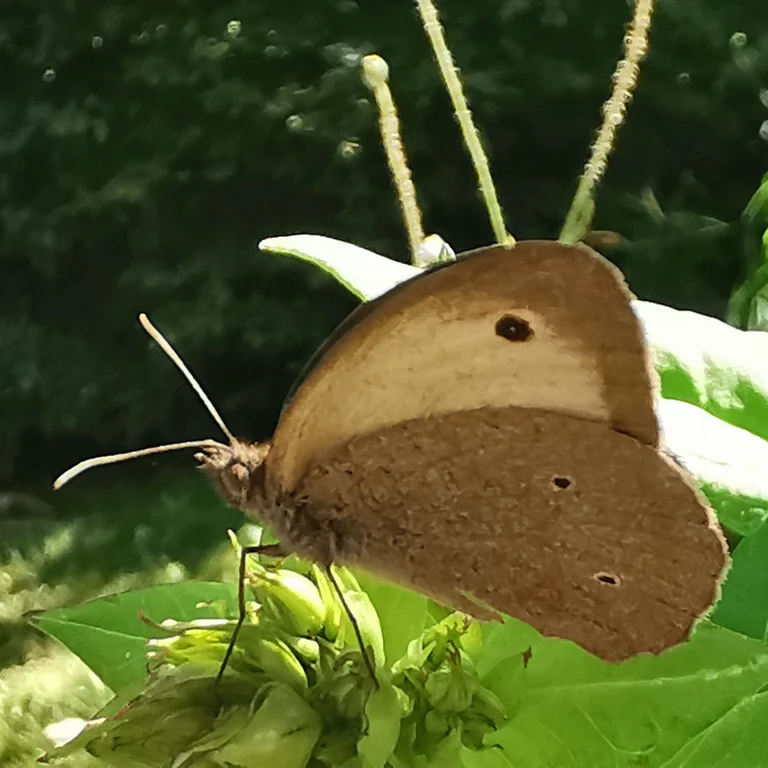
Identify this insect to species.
Maniola jurtina
